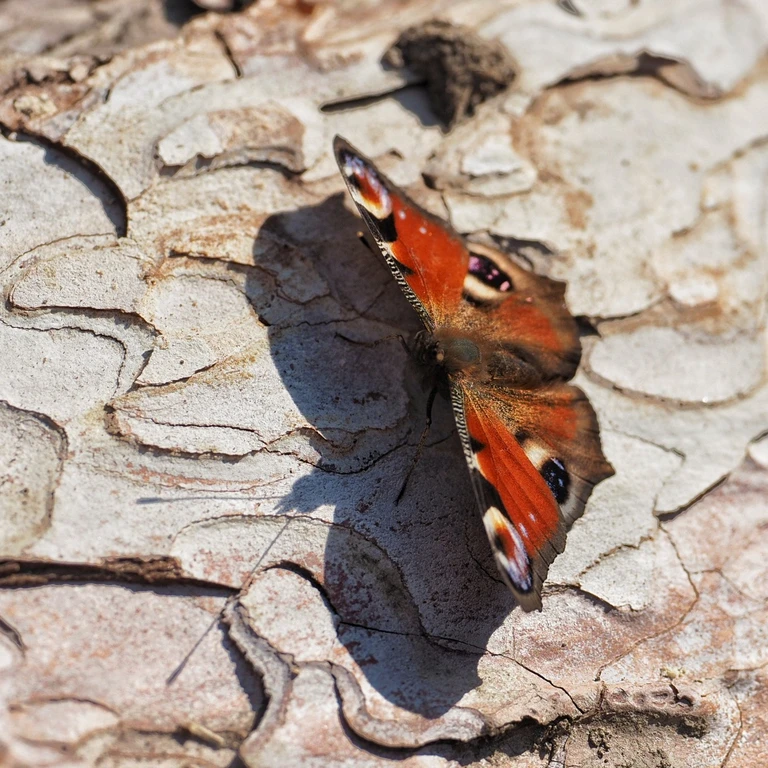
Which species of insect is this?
Aglais io
